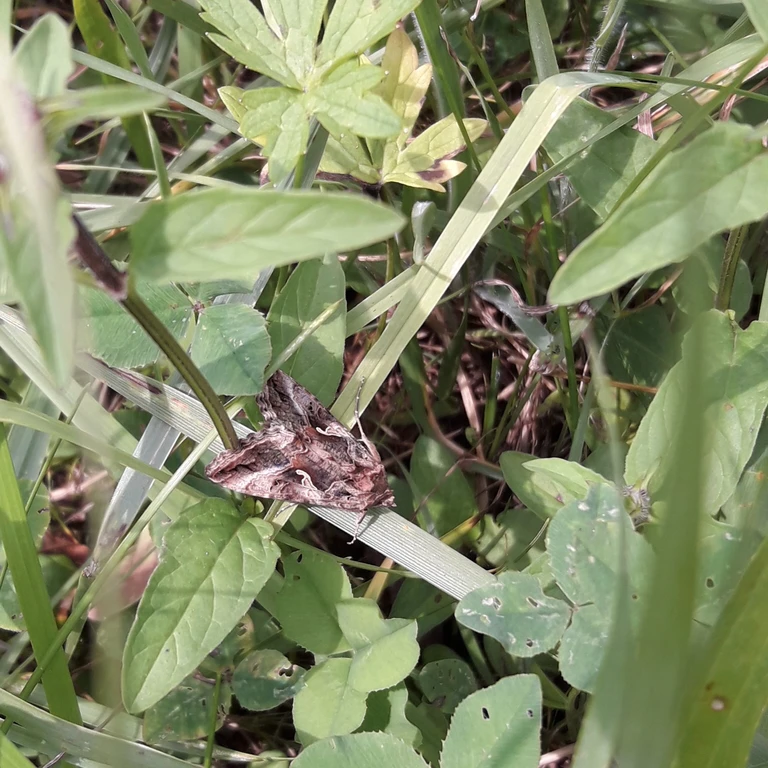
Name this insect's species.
Autographa gamma
